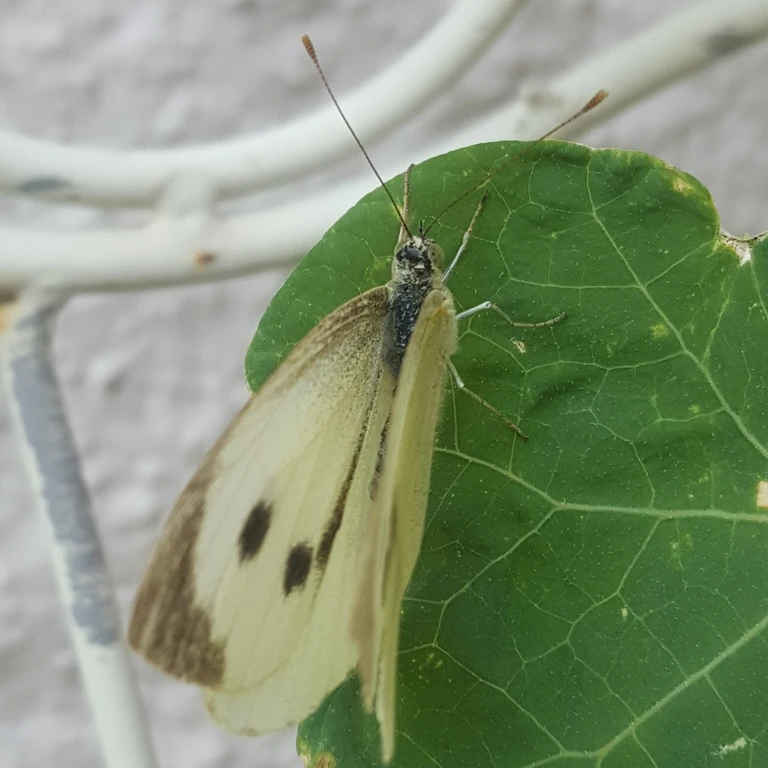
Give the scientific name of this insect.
Pieris brassicae
